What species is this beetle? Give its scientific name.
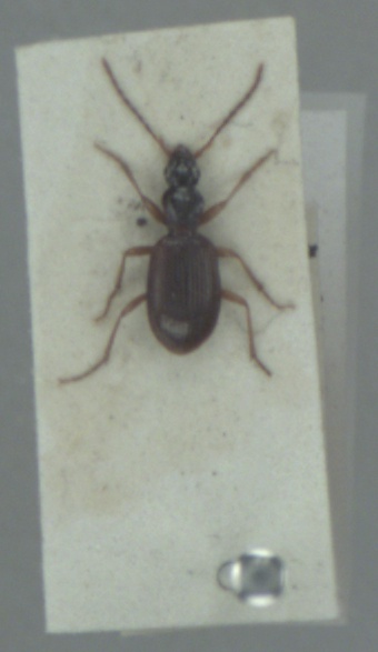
Oxypselaphus obscurus
